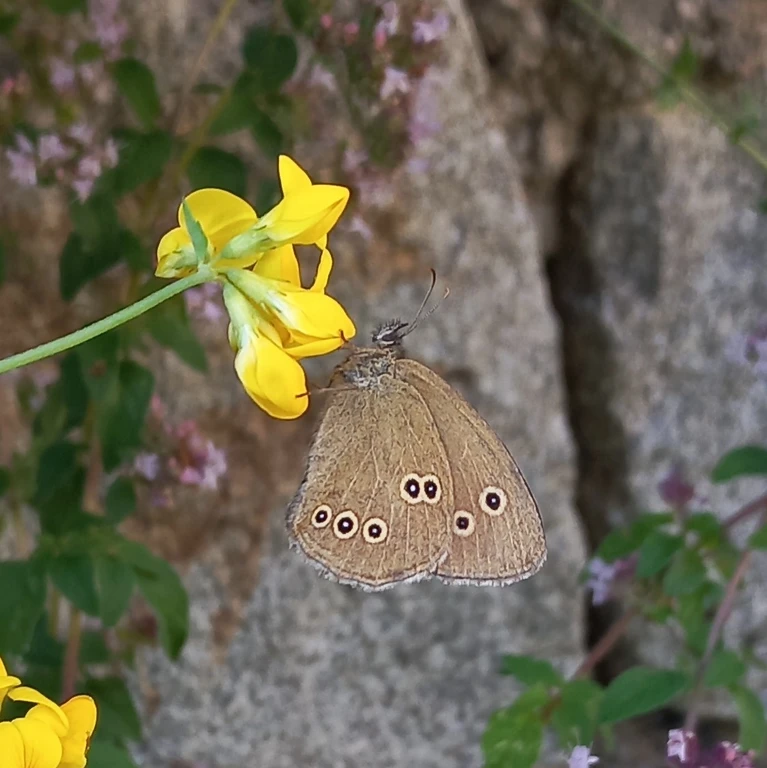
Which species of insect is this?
Aphantopus hyperantus
